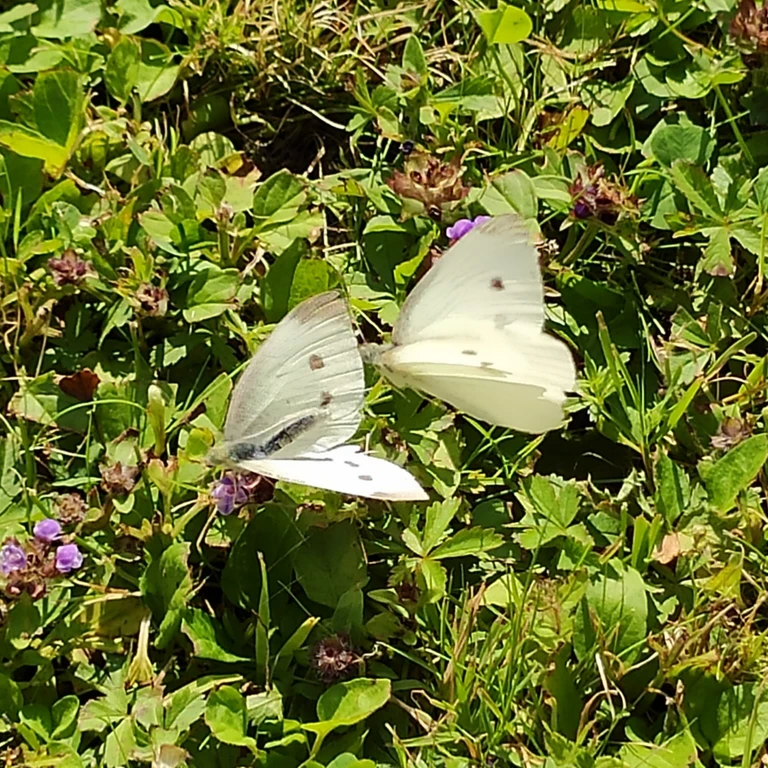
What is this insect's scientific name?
Pieris rapae
